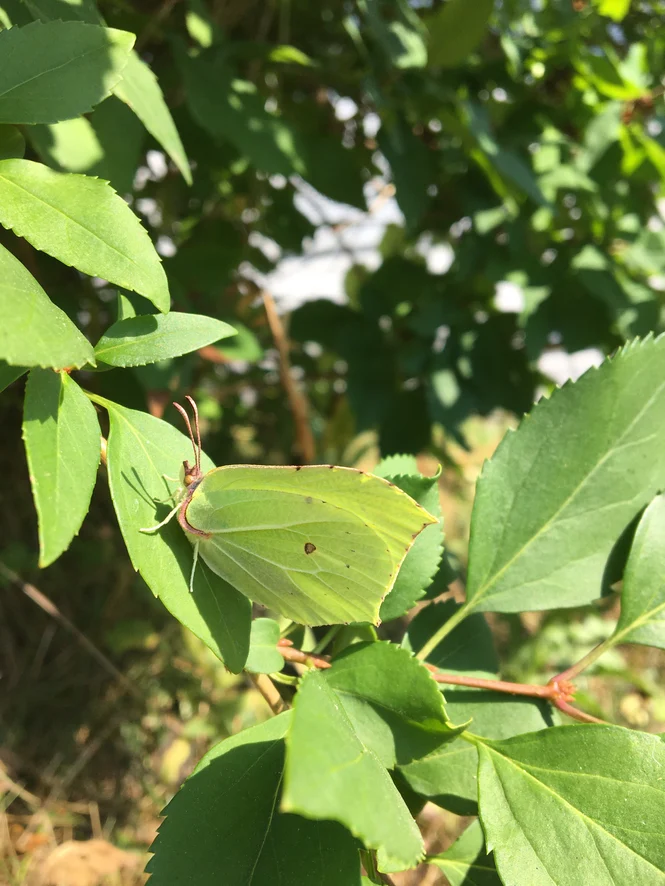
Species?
Gonepteryx rhamni
